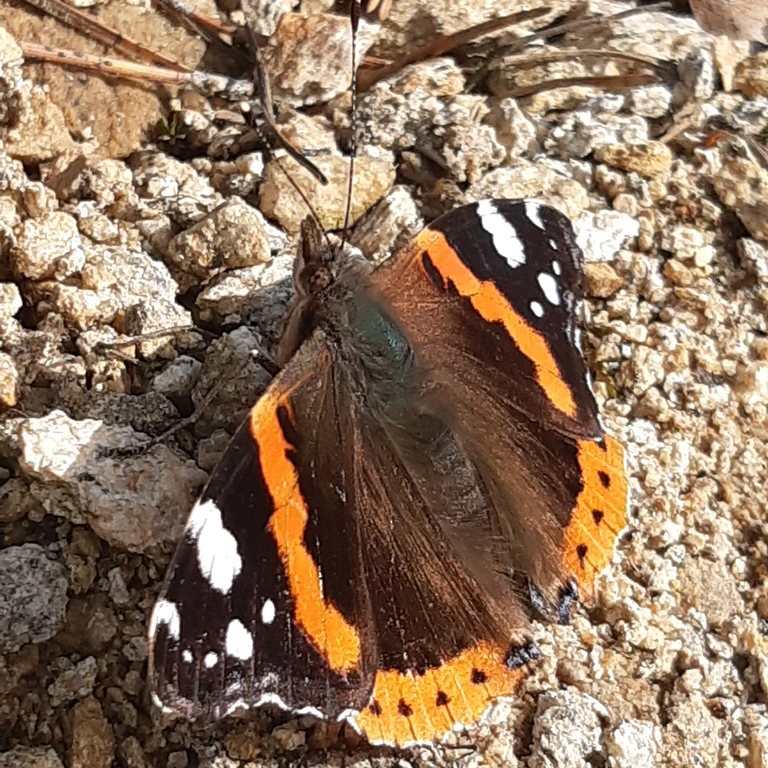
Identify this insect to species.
Vanessa atalanta
